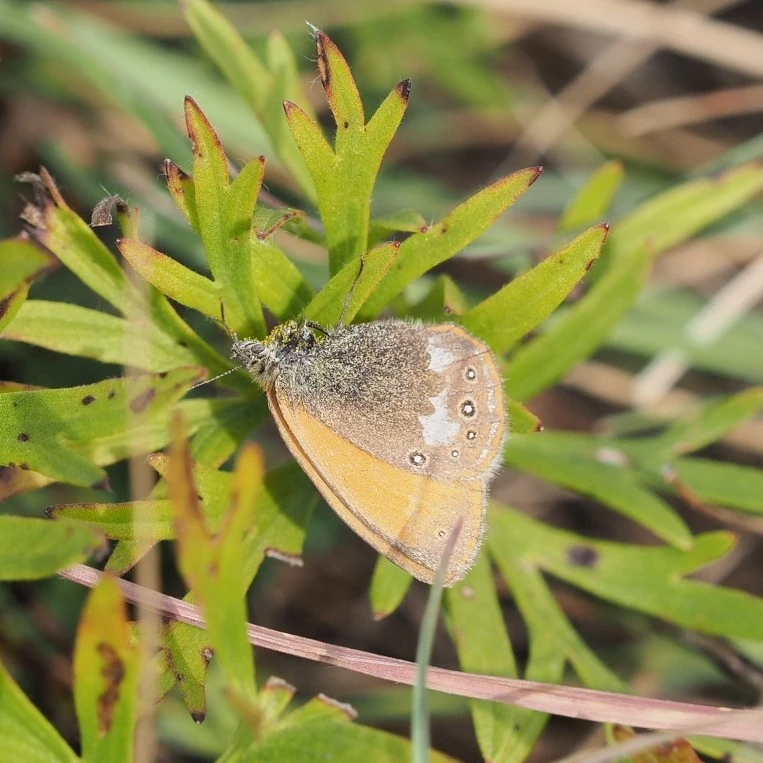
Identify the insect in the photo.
Coenonympha glycerion (also Coenonympha iphis)
